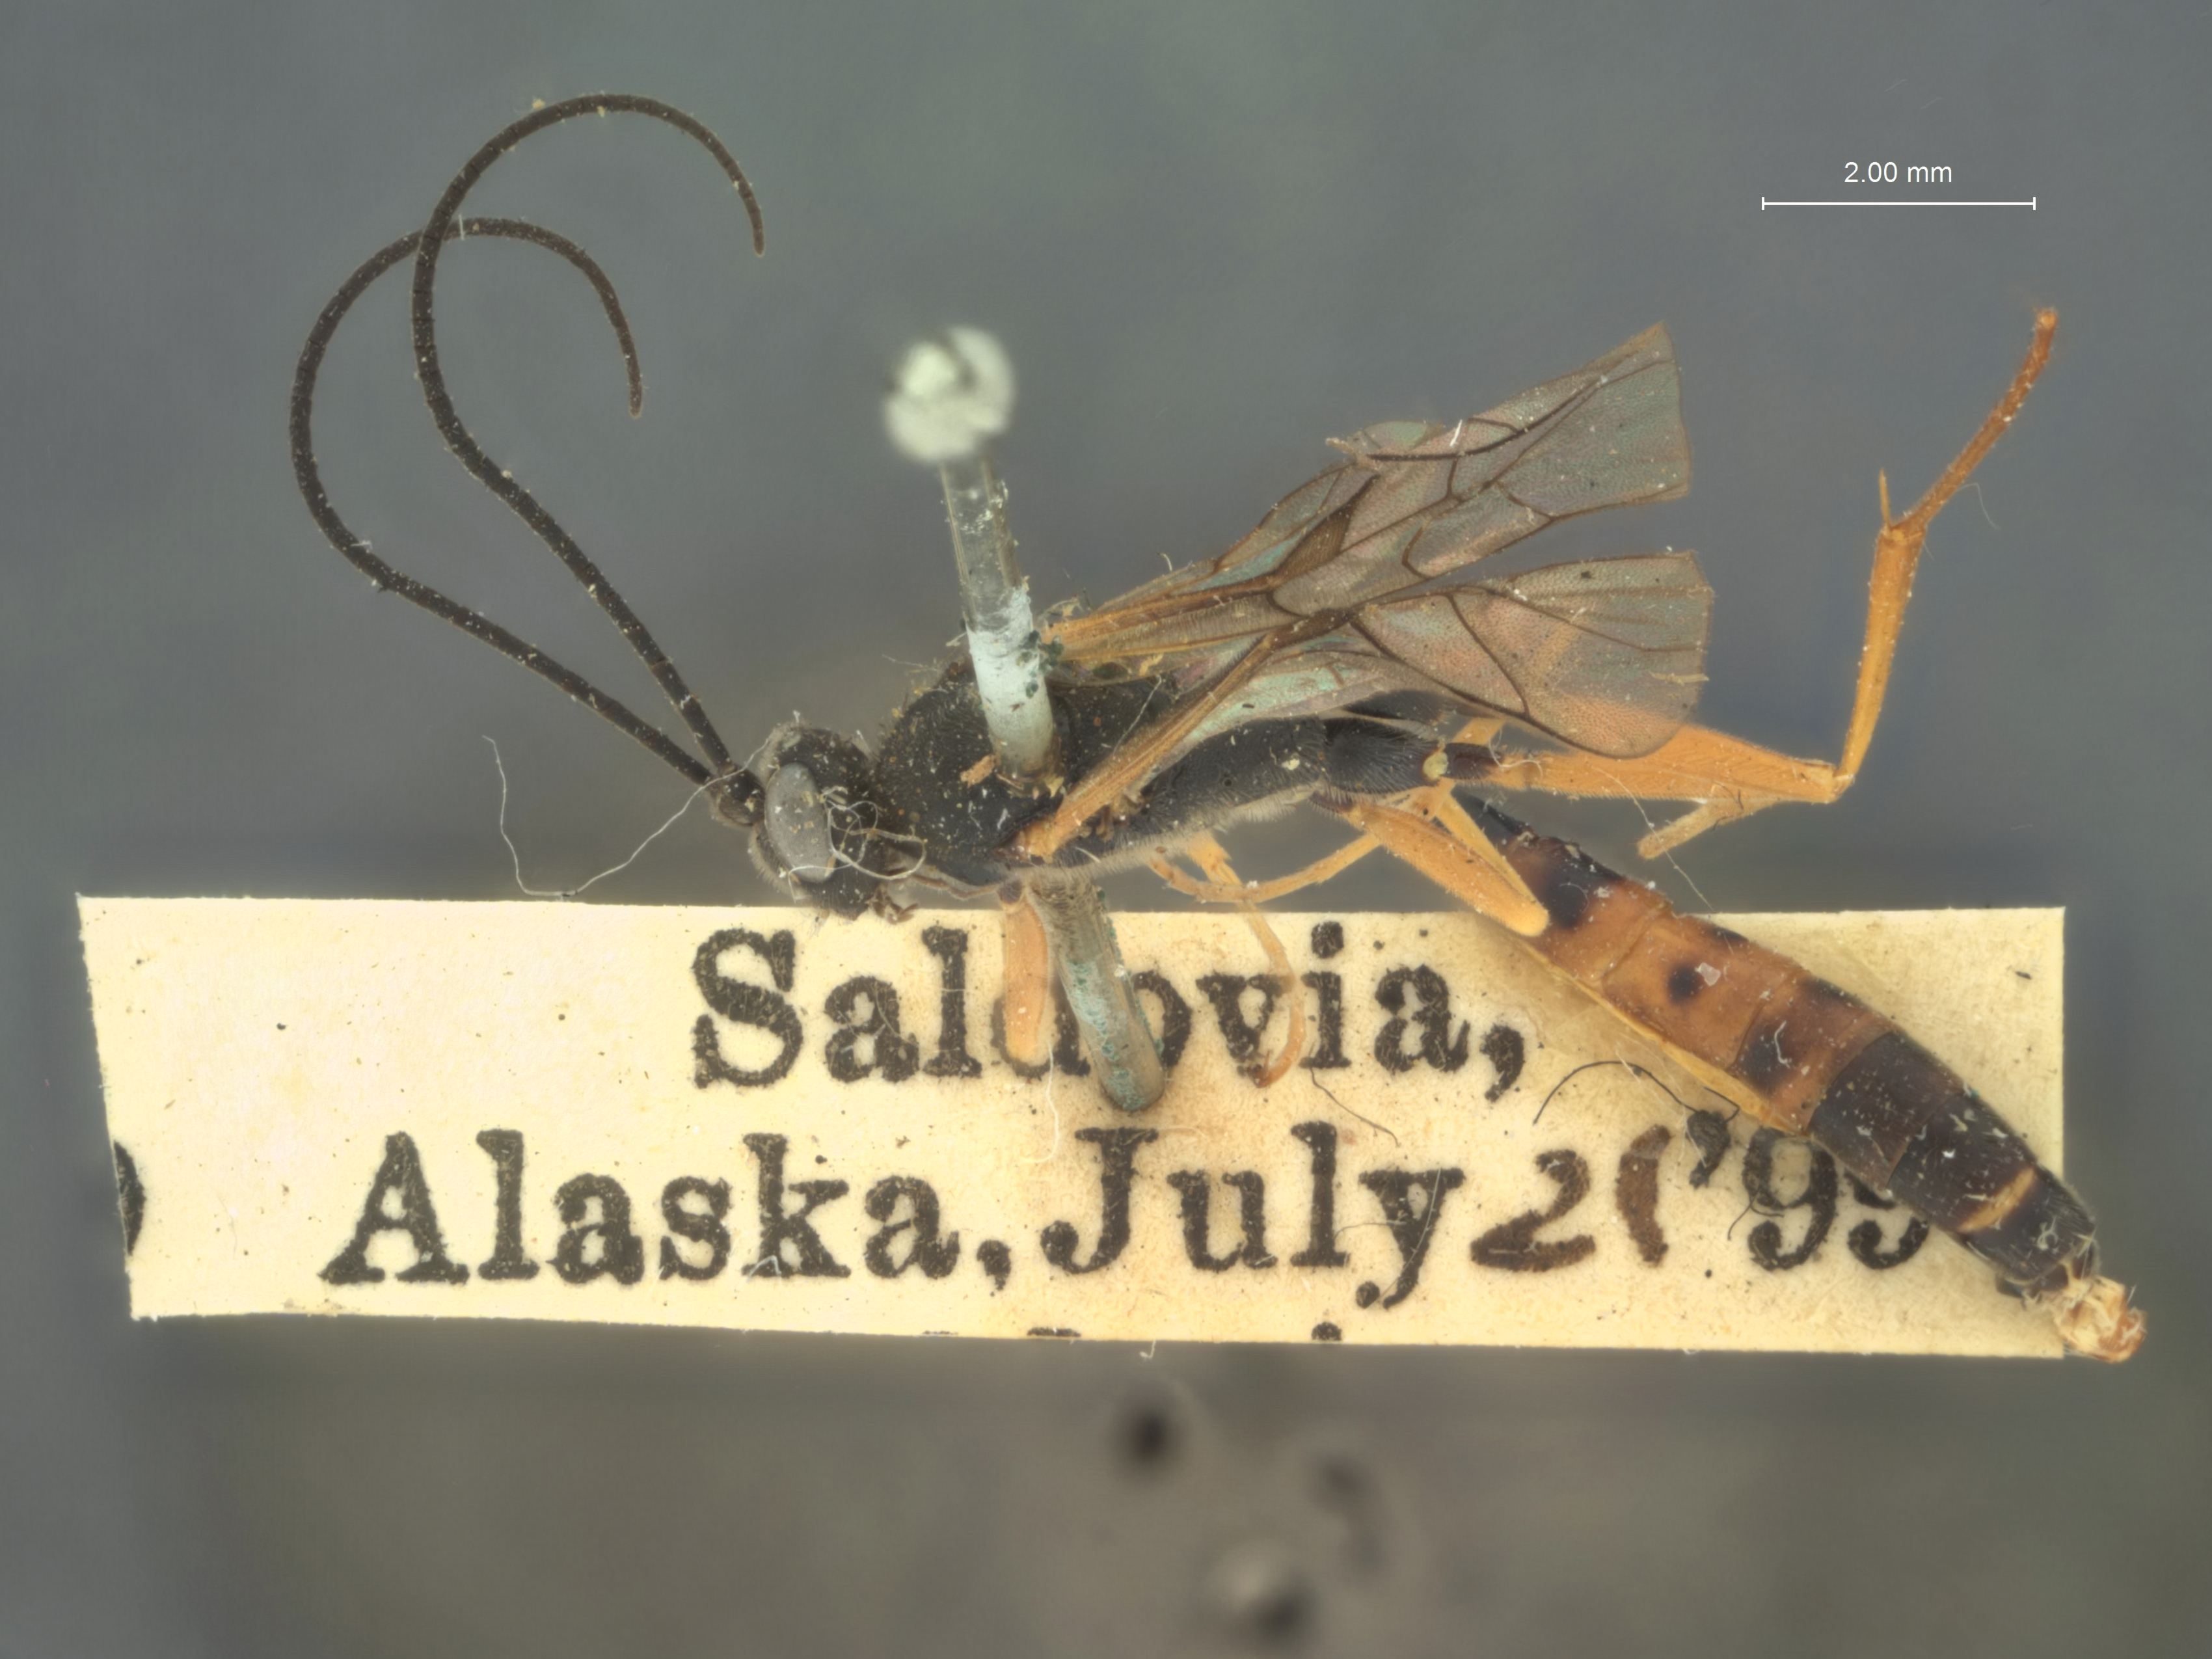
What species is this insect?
Echthrodoca clypearia
